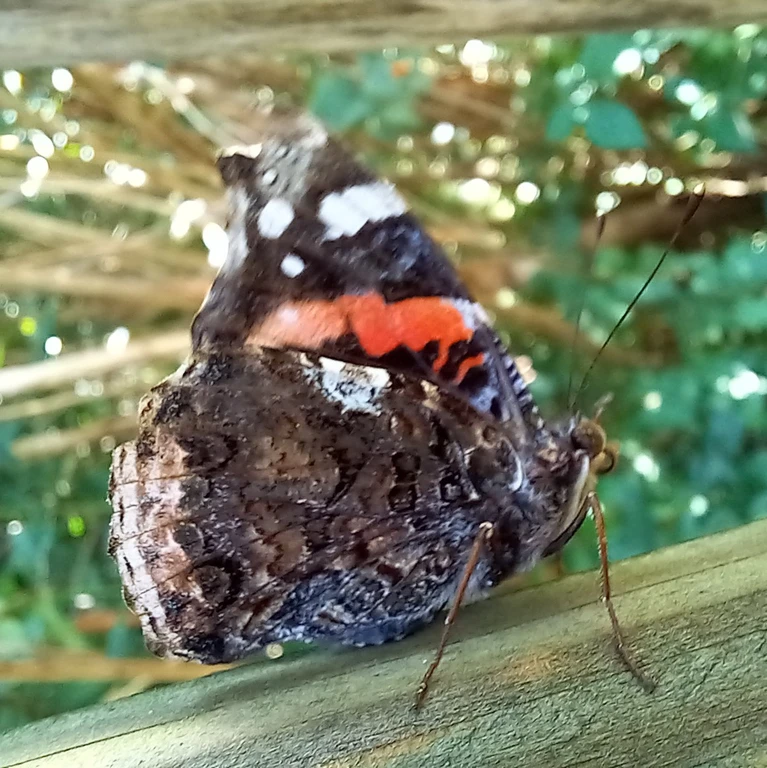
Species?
Vanessa atalanta
